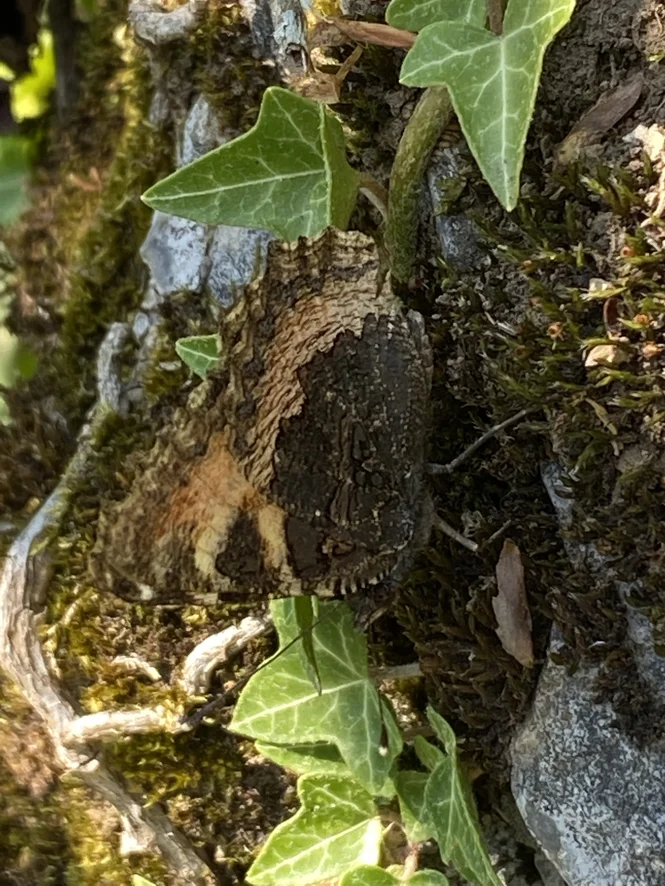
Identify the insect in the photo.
Aglais urticae
